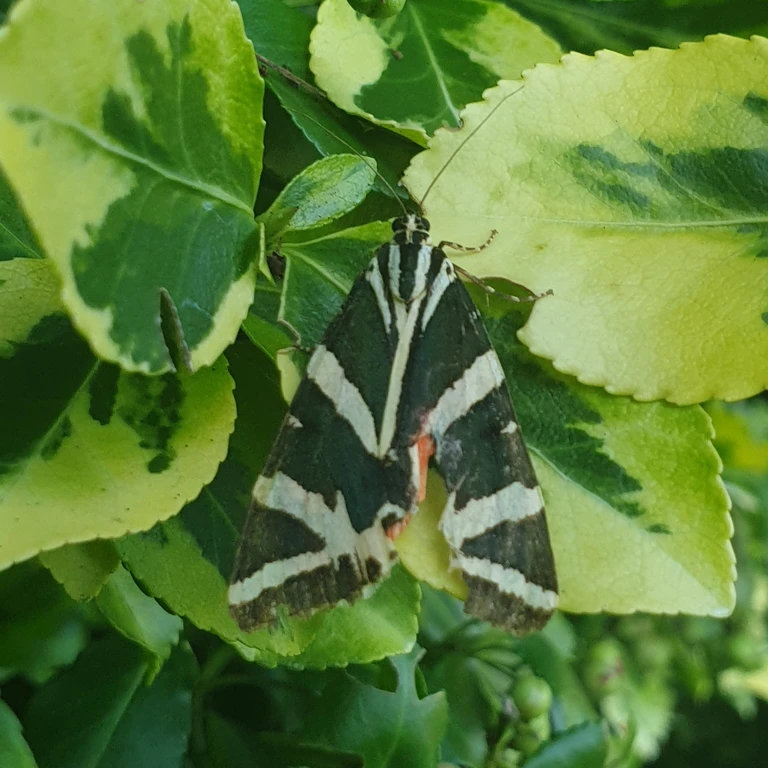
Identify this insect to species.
Euplagia quadripunctaria
